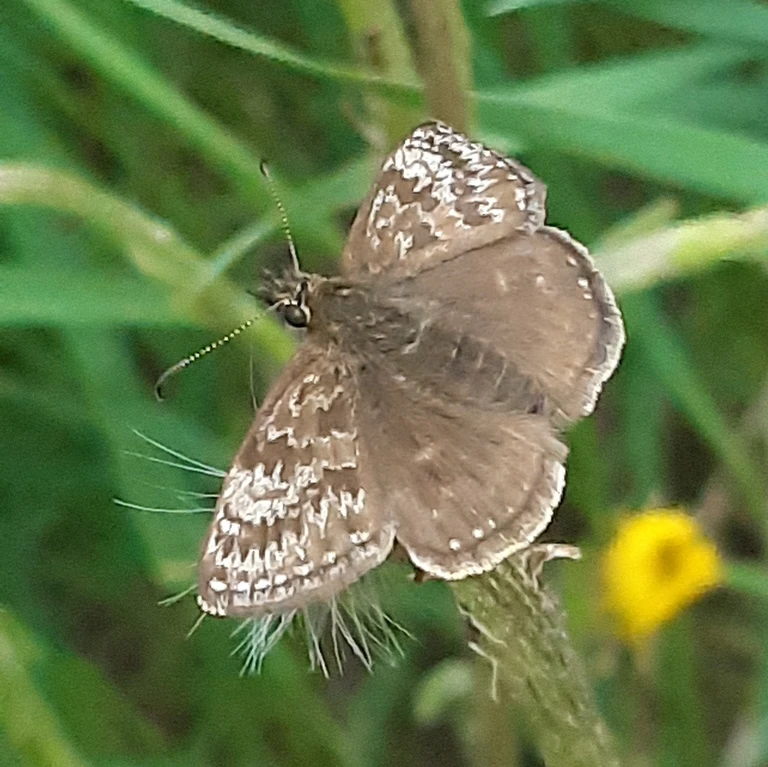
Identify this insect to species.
Erynnis tages
